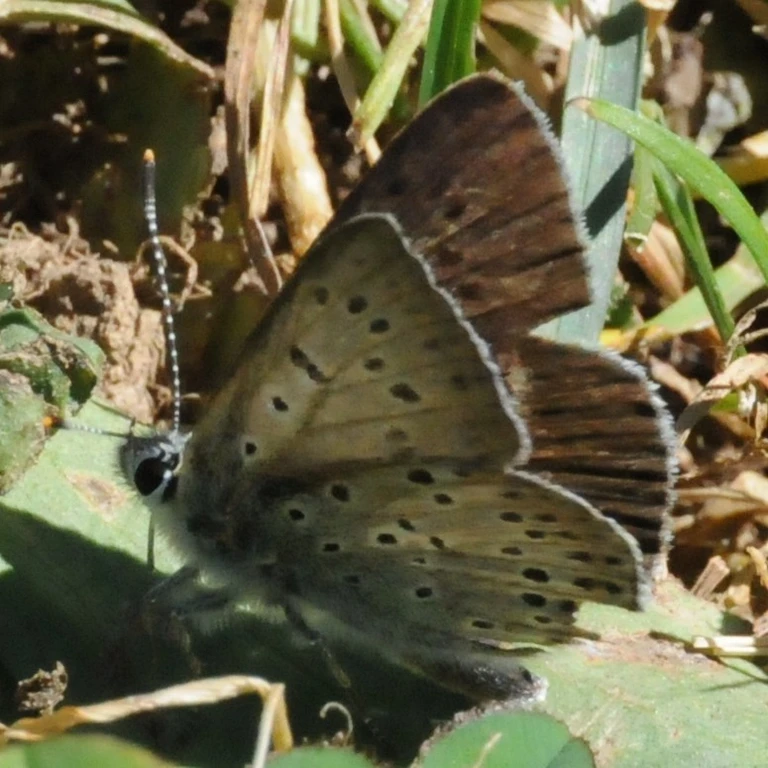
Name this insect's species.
Lycaena tityrus (also Loweia tityrus)
